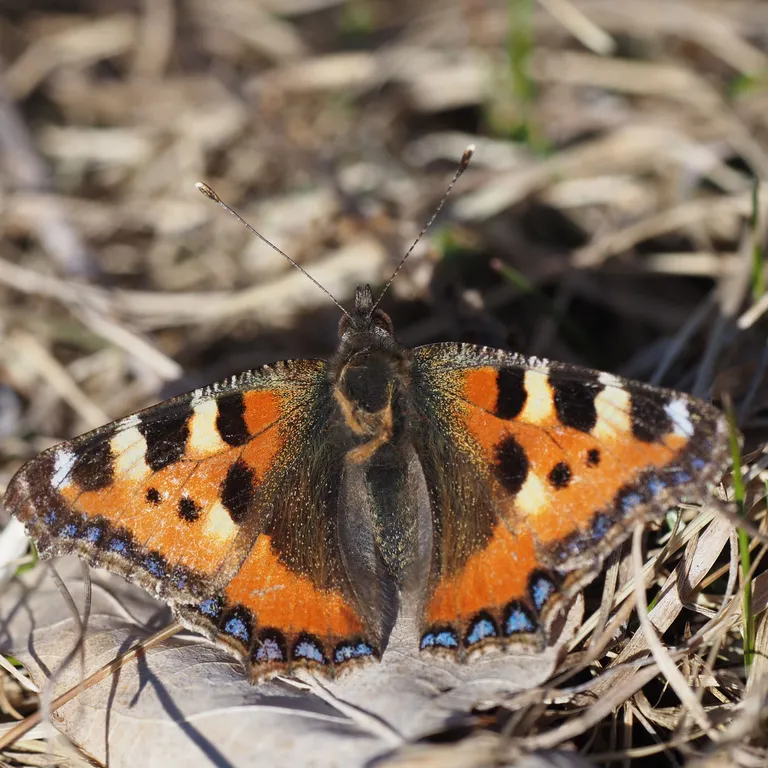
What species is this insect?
Aglais urticae
